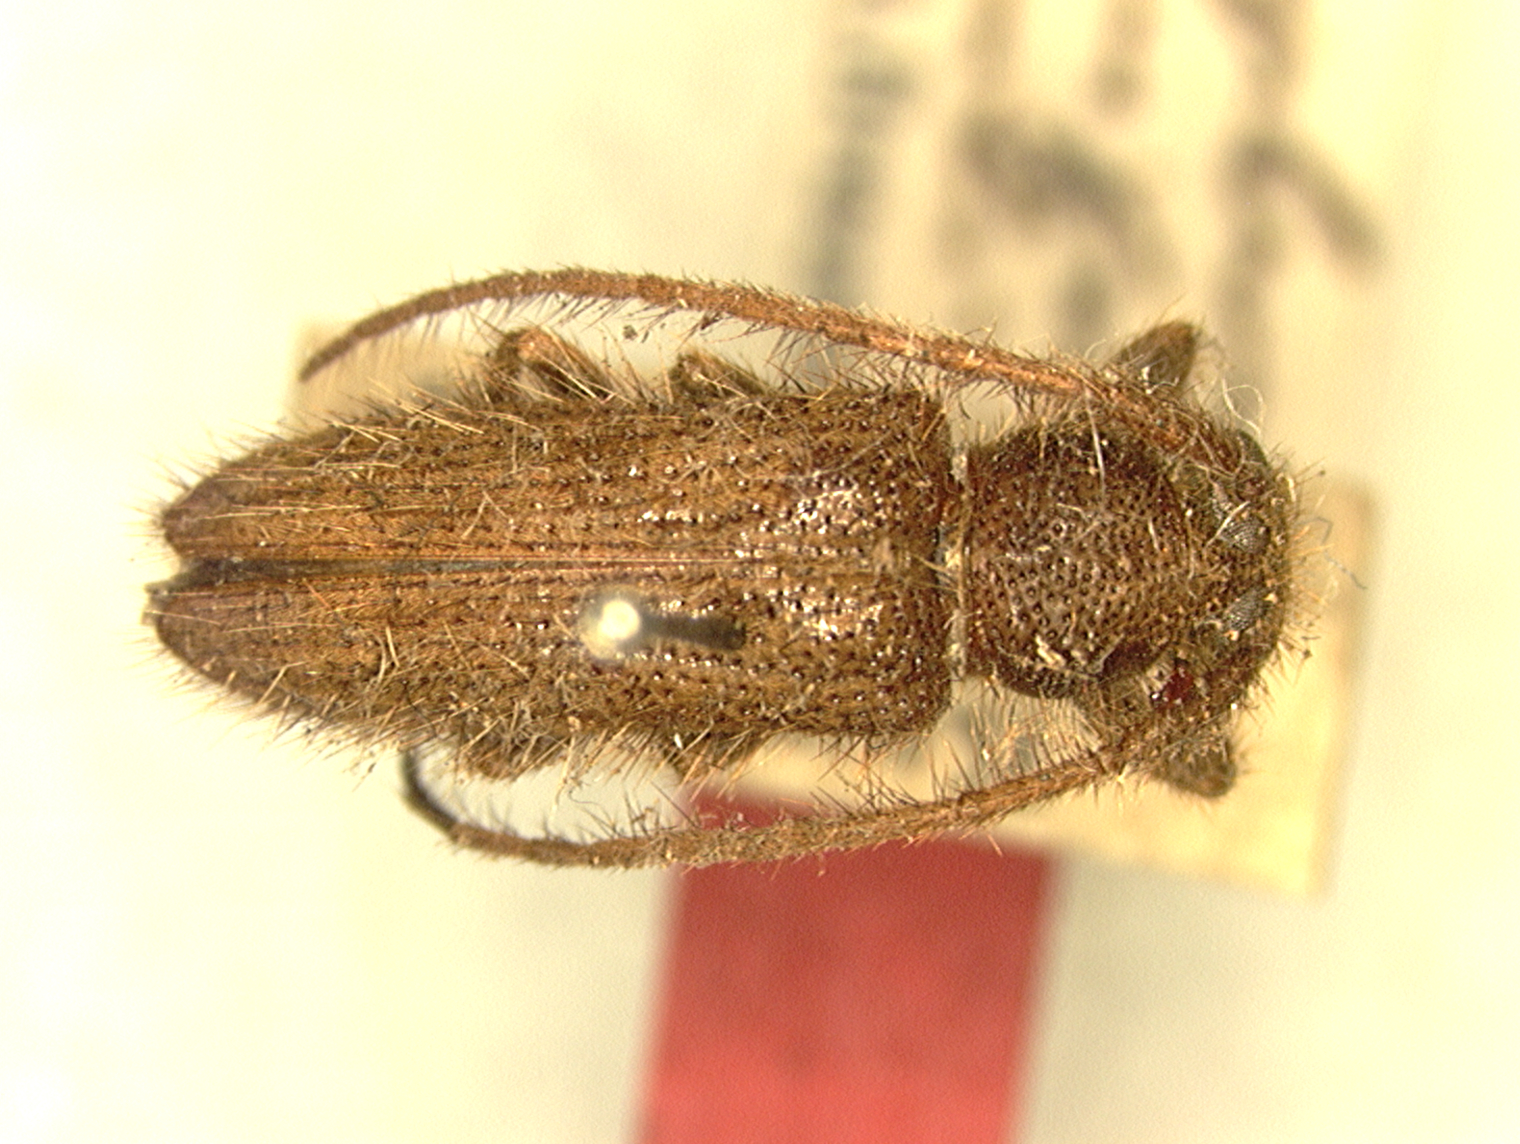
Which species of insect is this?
Sophronica uniformis
